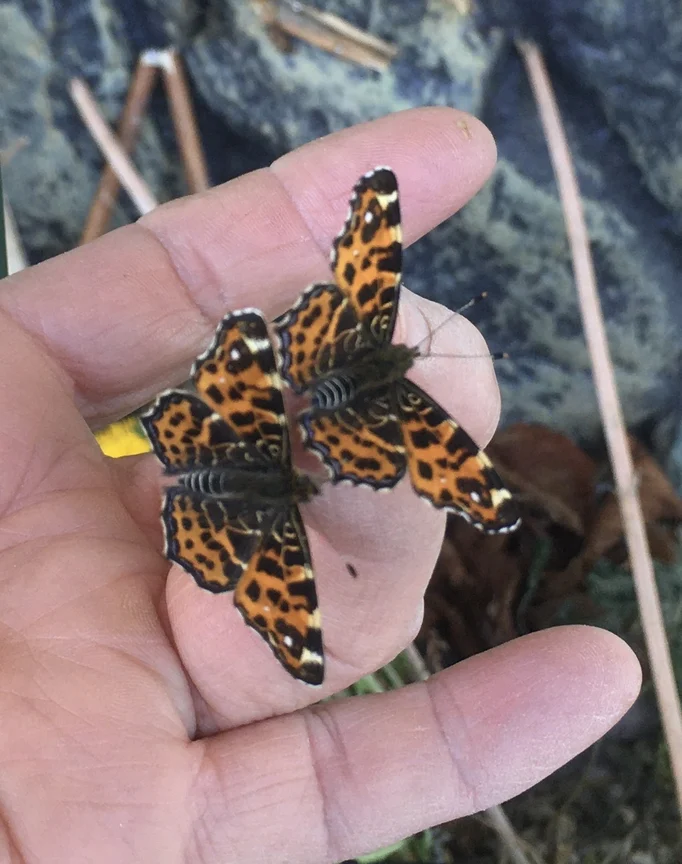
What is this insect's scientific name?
Araschnia levana
